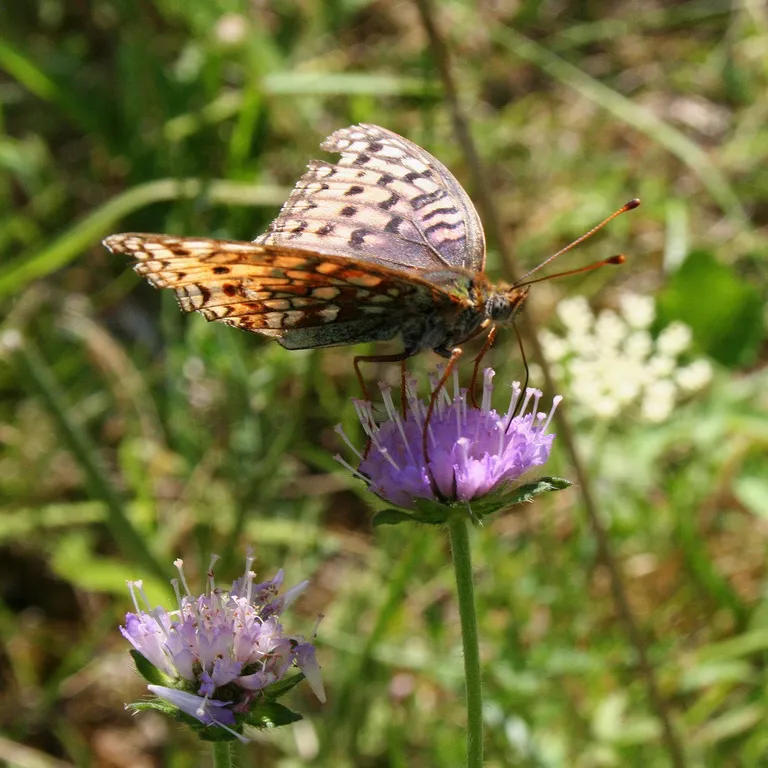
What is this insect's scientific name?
Fabriciana niobe
